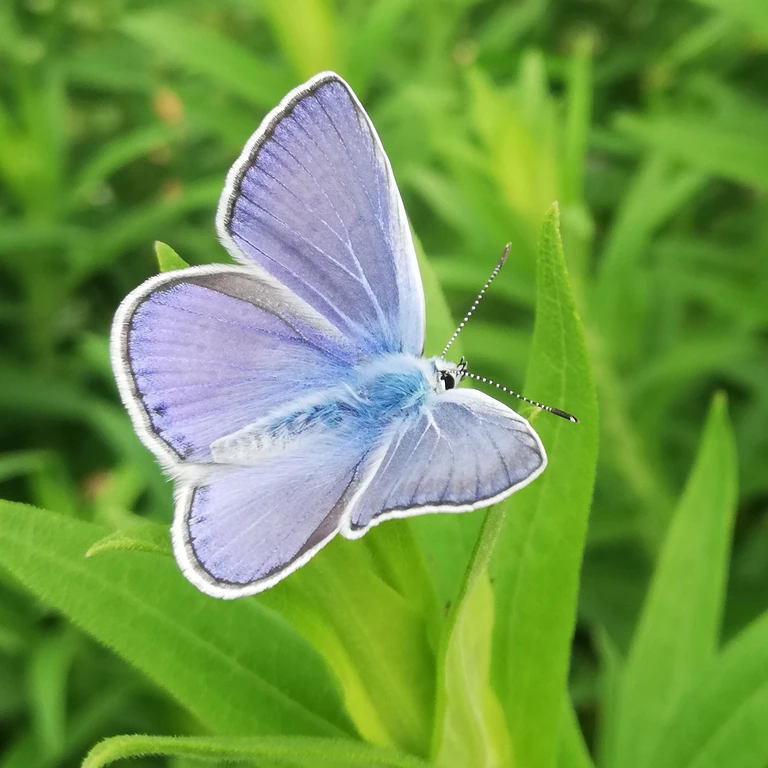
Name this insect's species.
Polyommatus icarus
